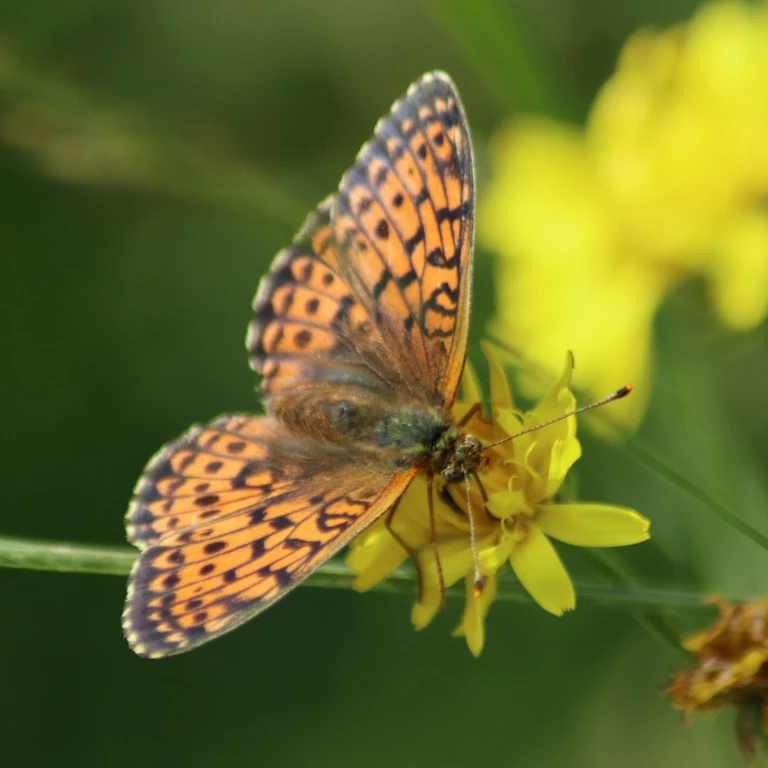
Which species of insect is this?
Brenthis ino
